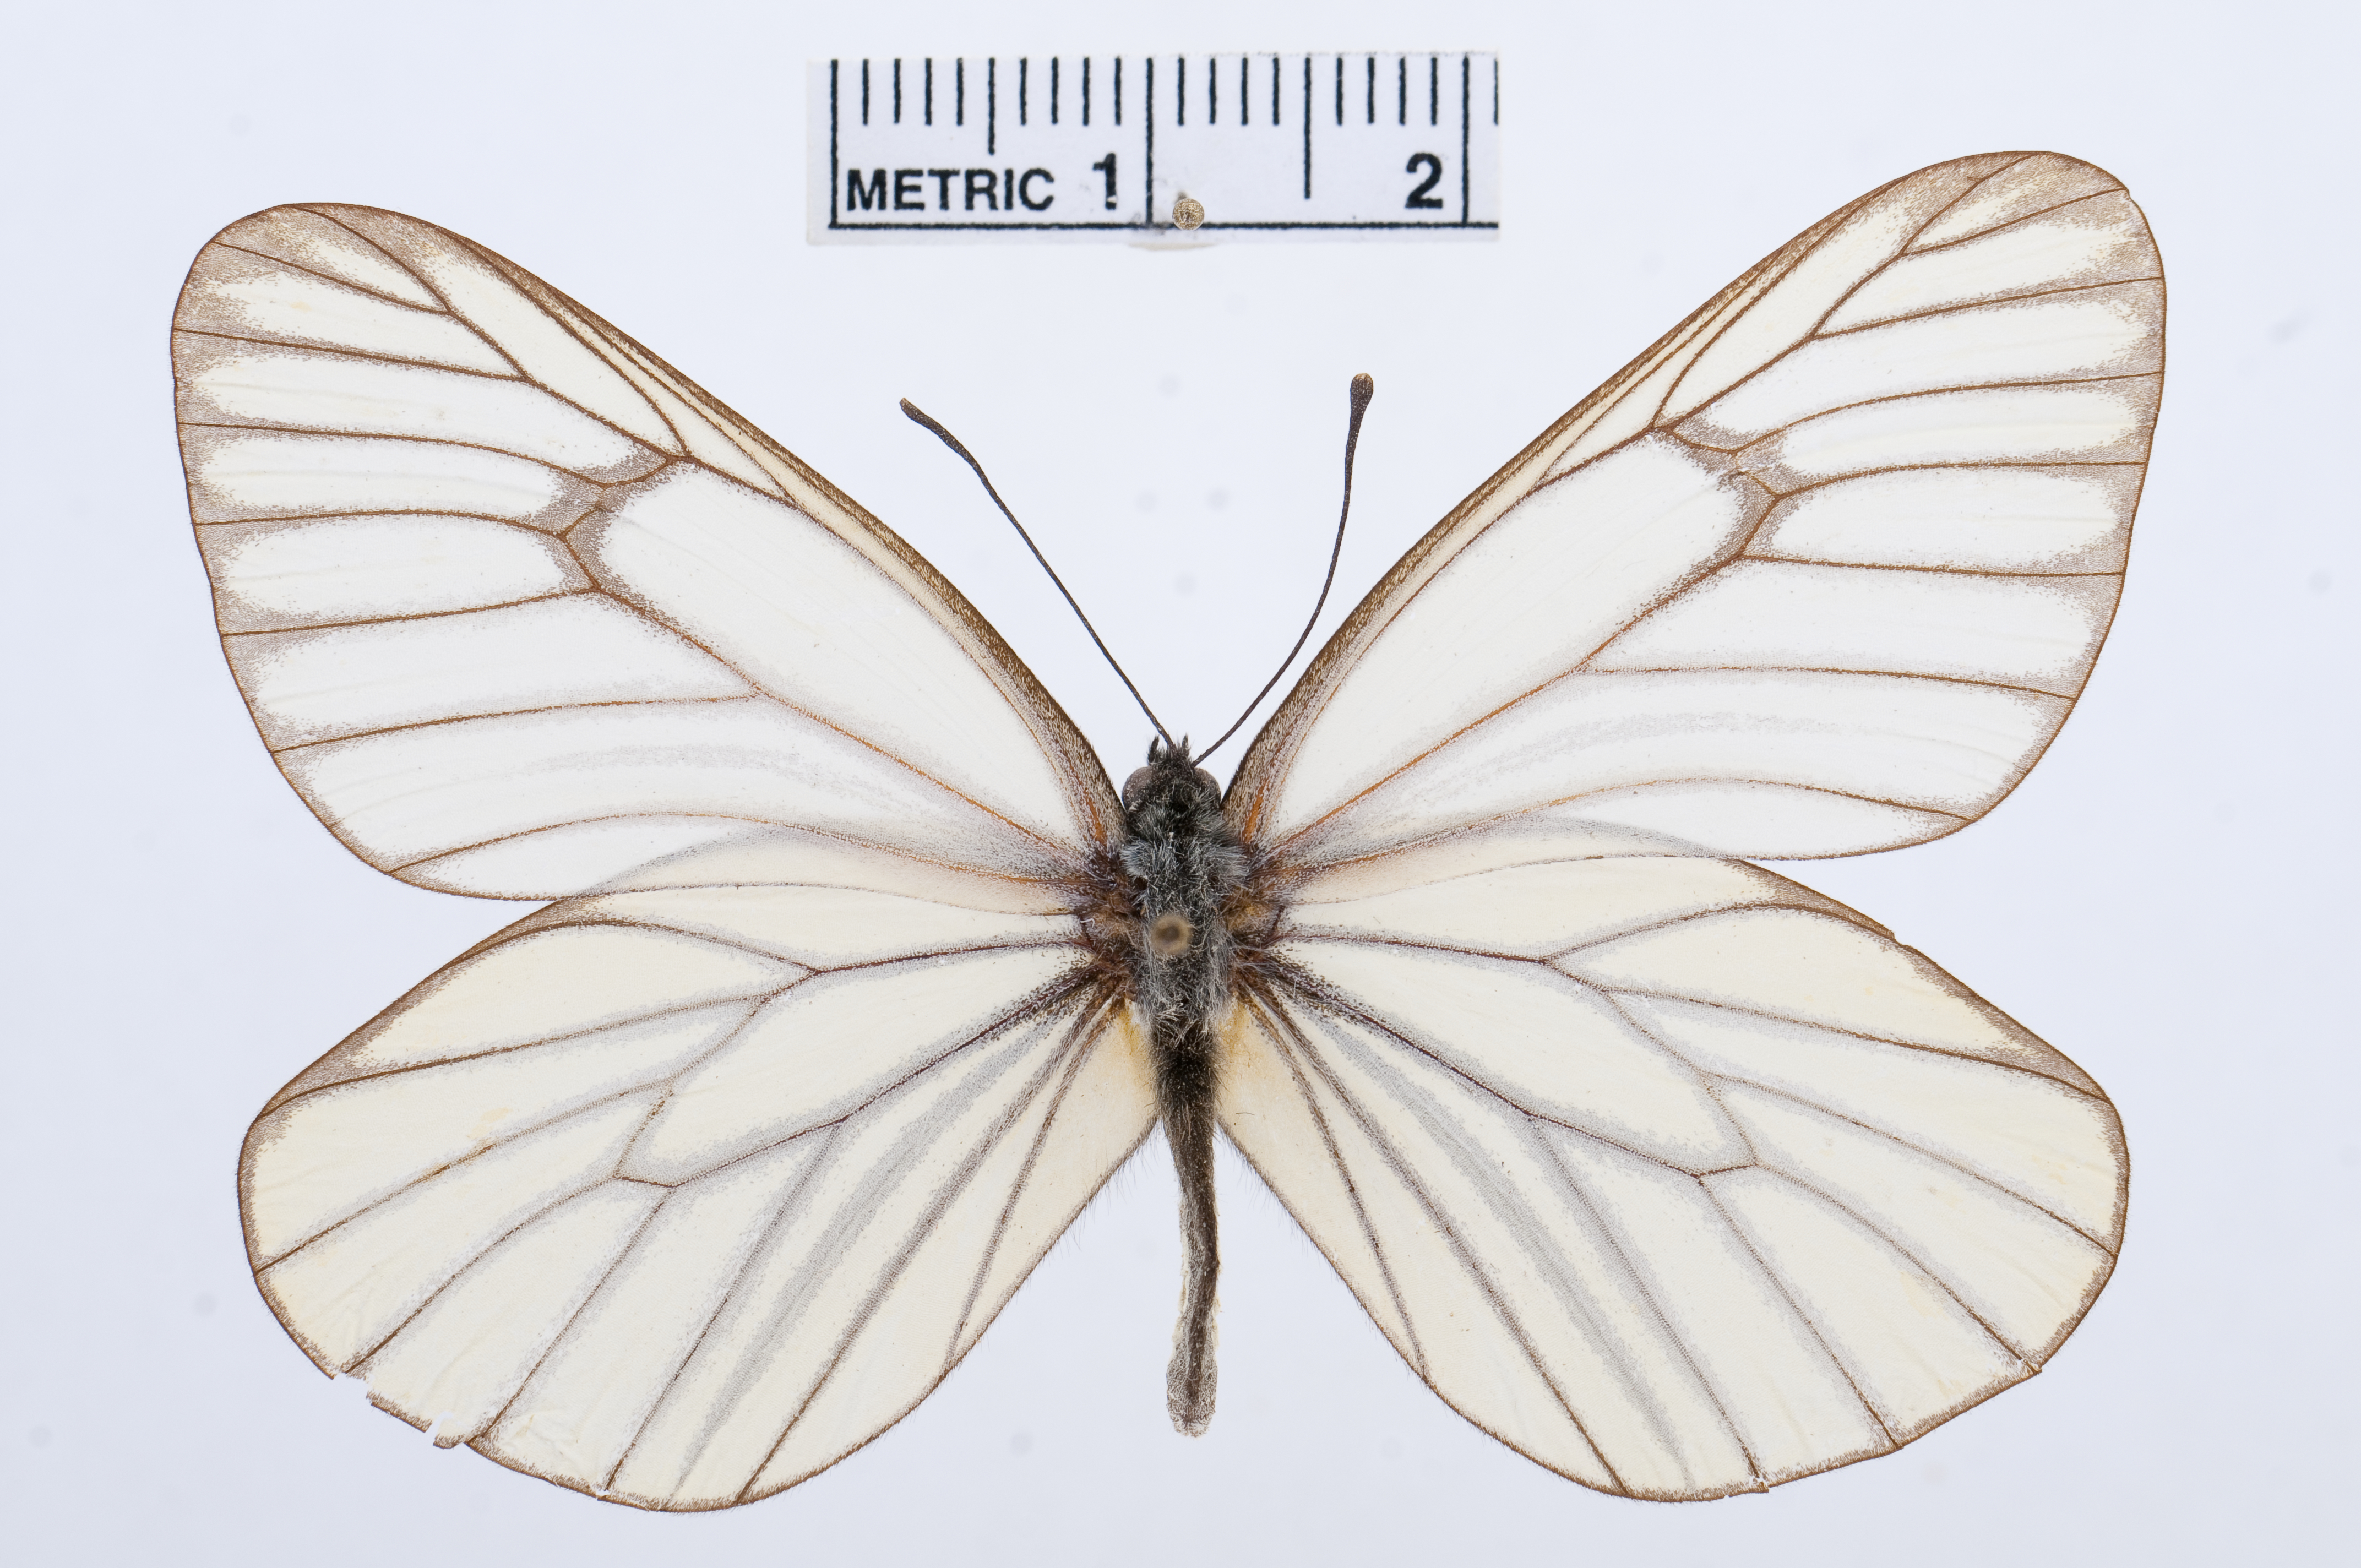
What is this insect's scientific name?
Aporia hippia
